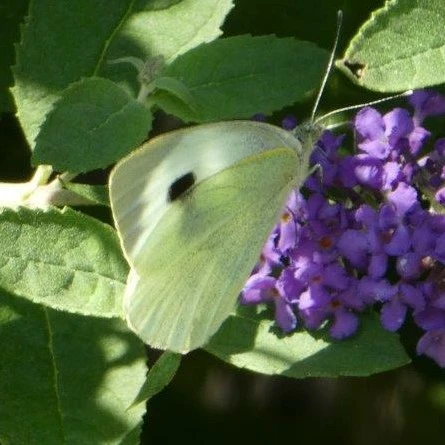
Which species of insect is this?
Pieris brassicae
